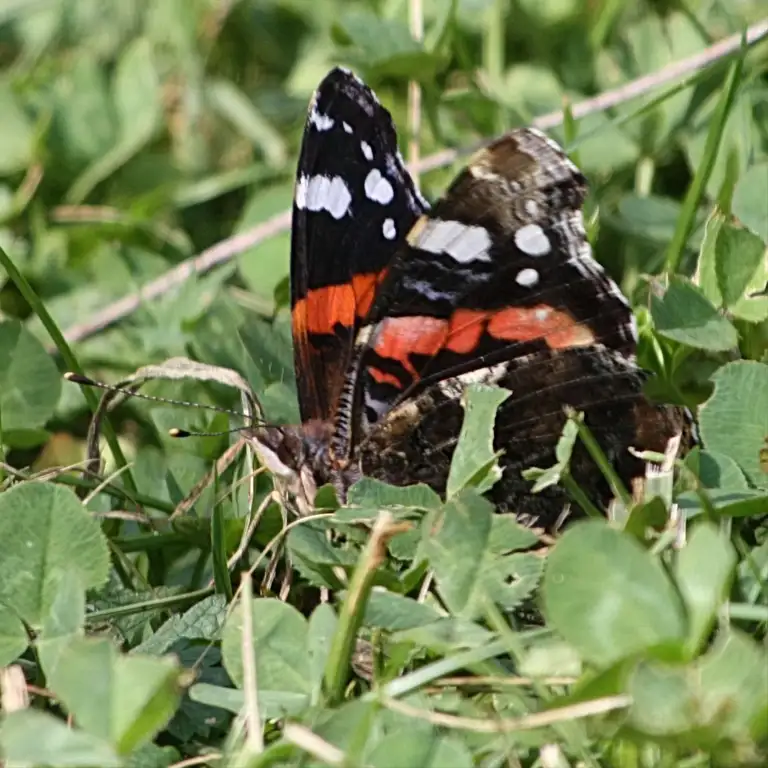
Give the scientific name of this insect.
Vanessa atalanta
